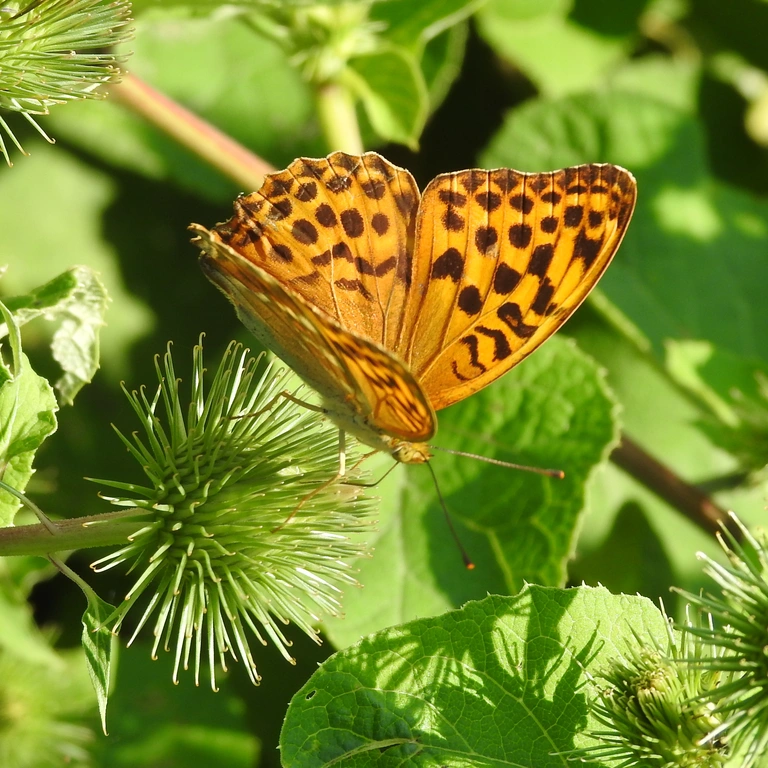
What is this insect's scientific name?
Argynnis paphia
